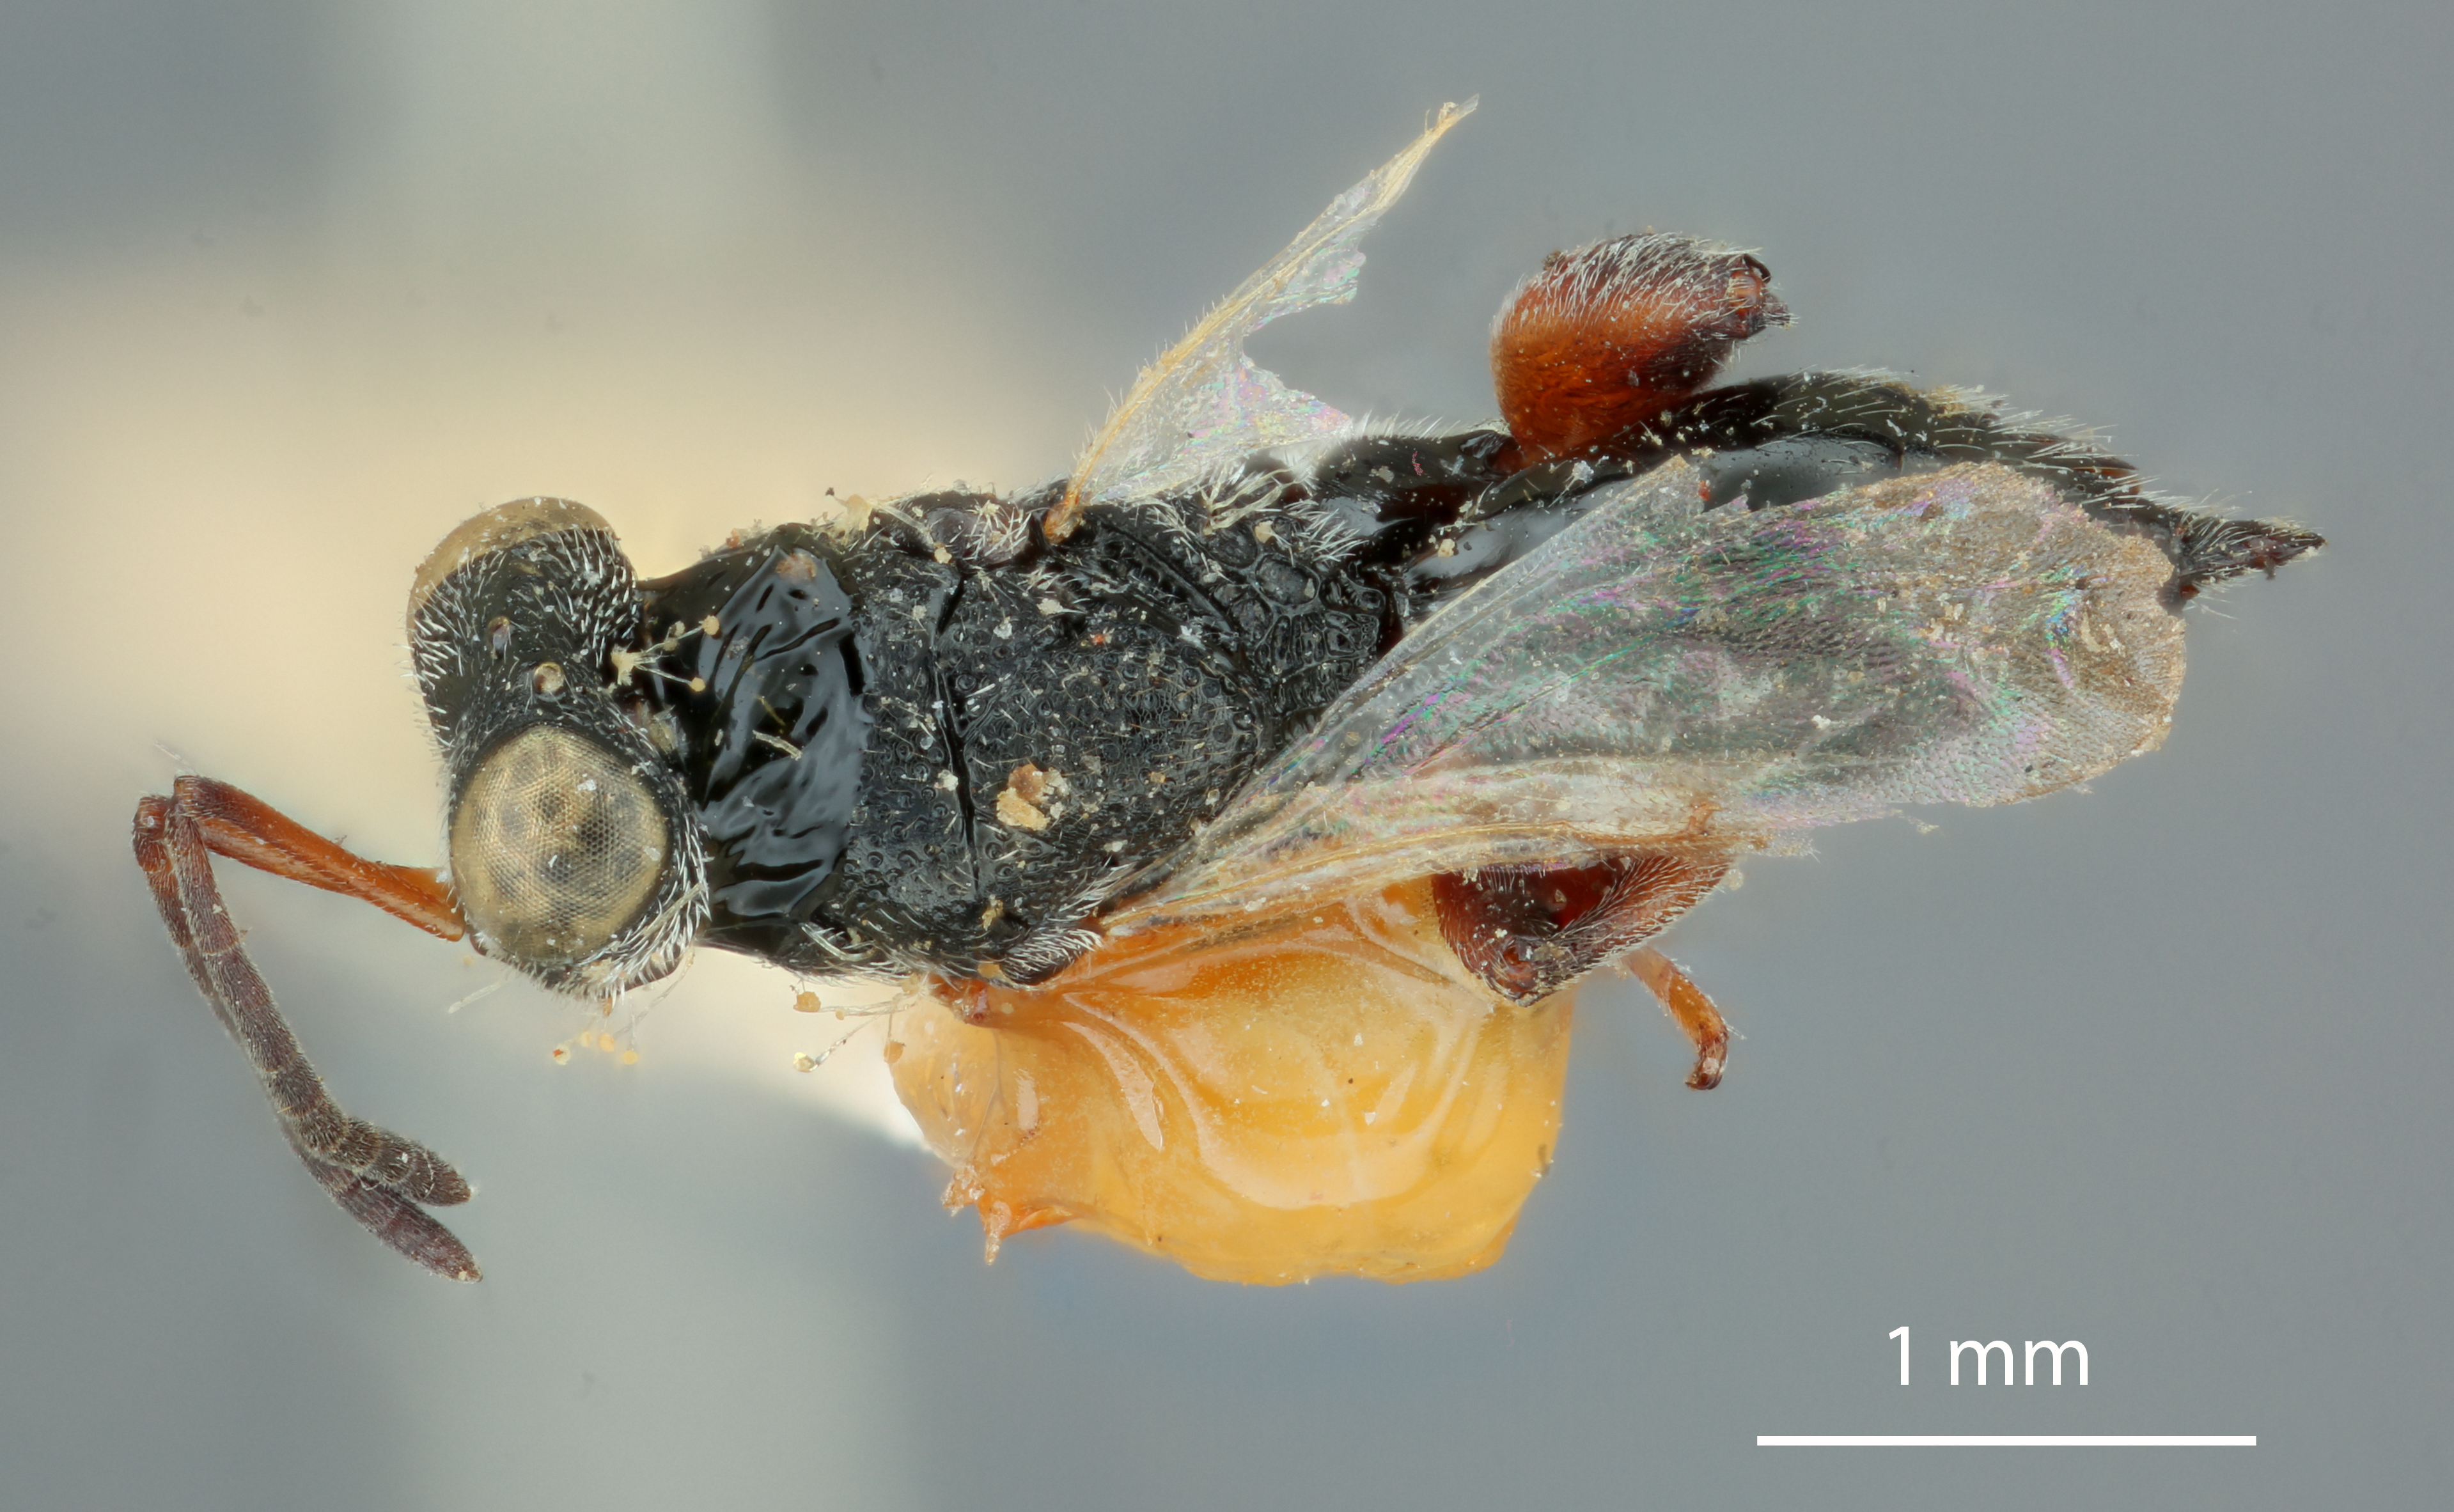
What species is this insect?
Halticella longicornis
